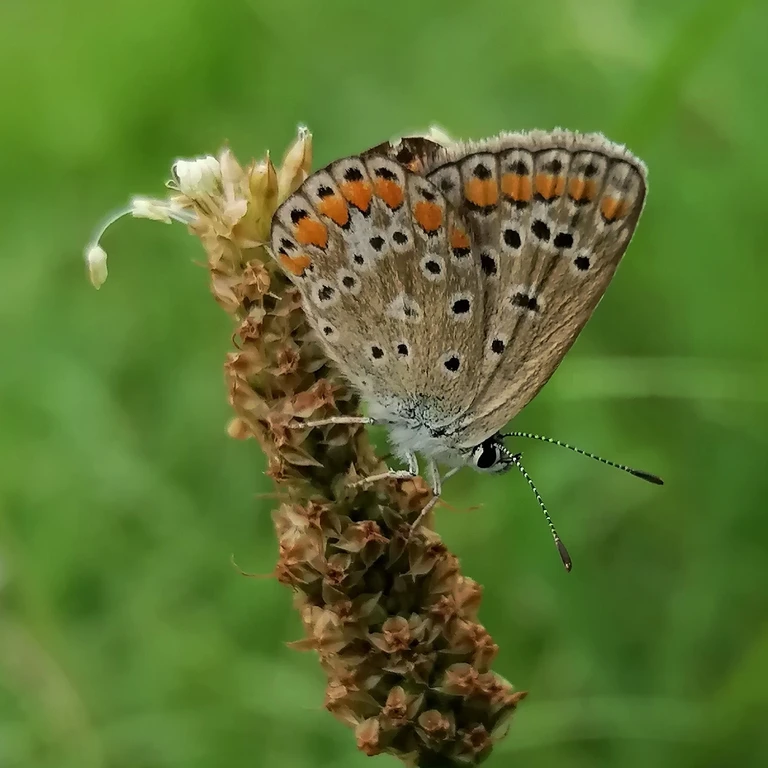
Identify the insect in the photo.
Polyommatus icarus
